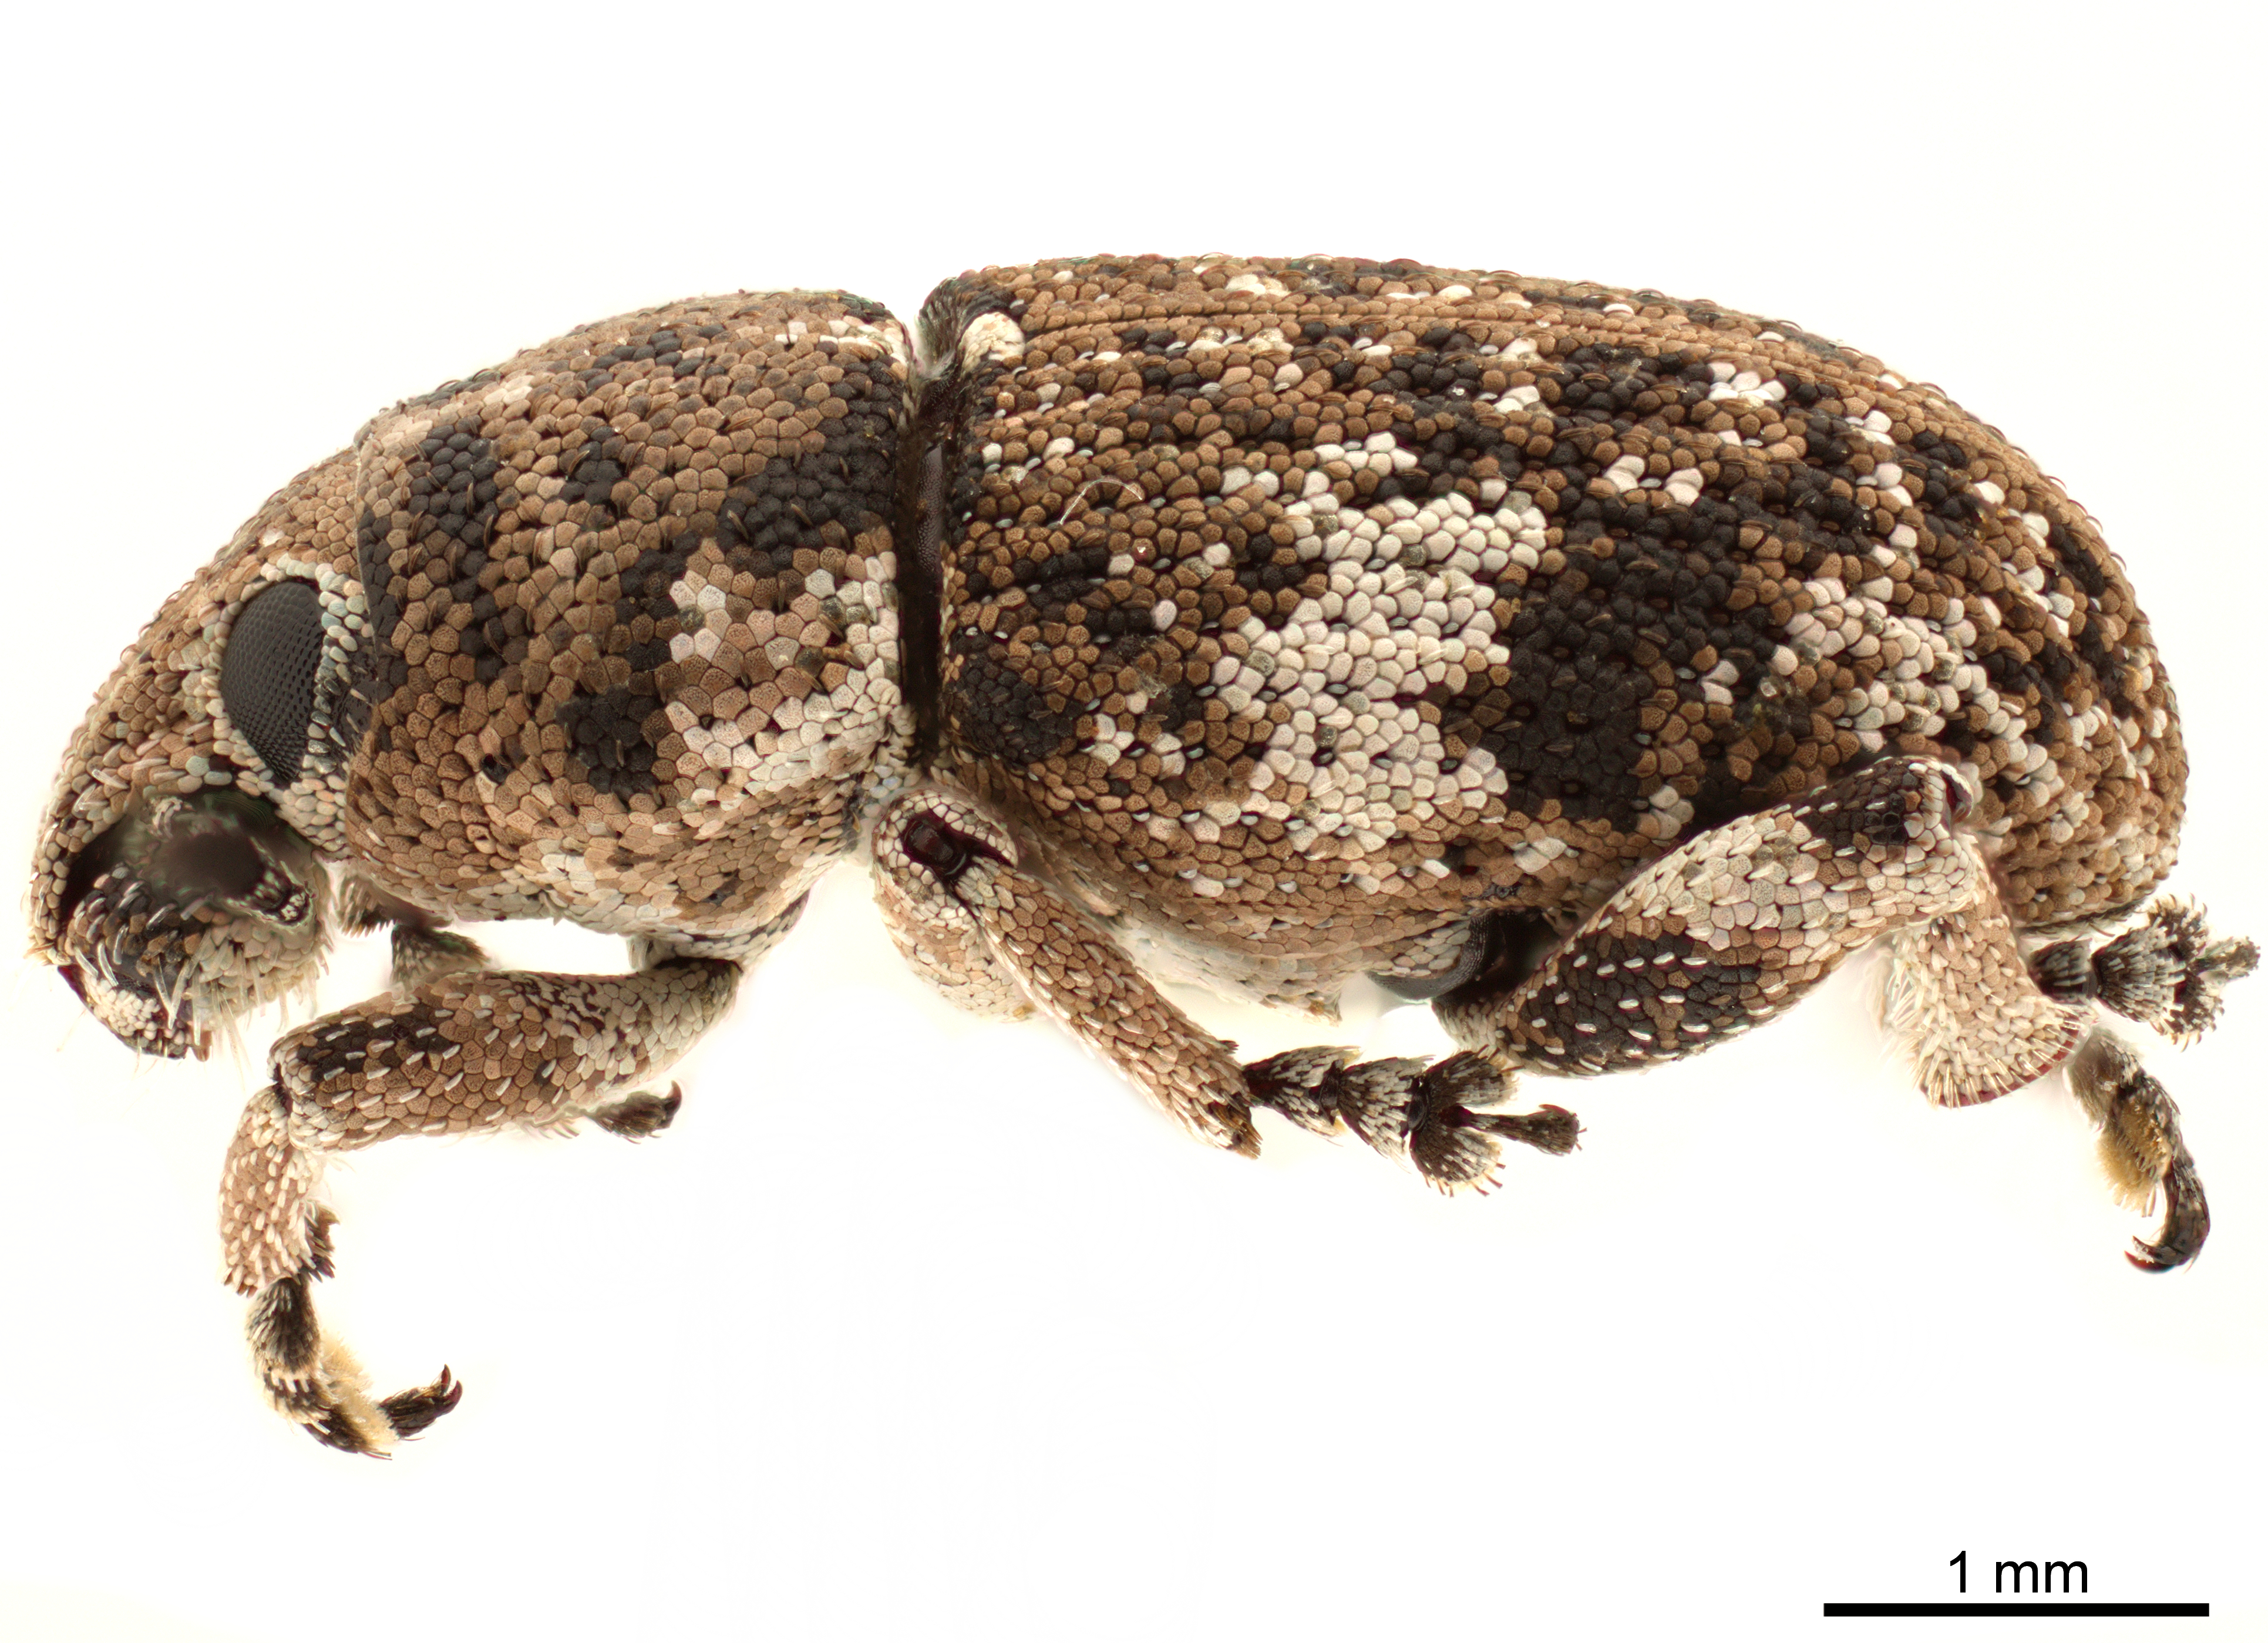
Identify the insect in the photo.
Colecerus marmoratus
